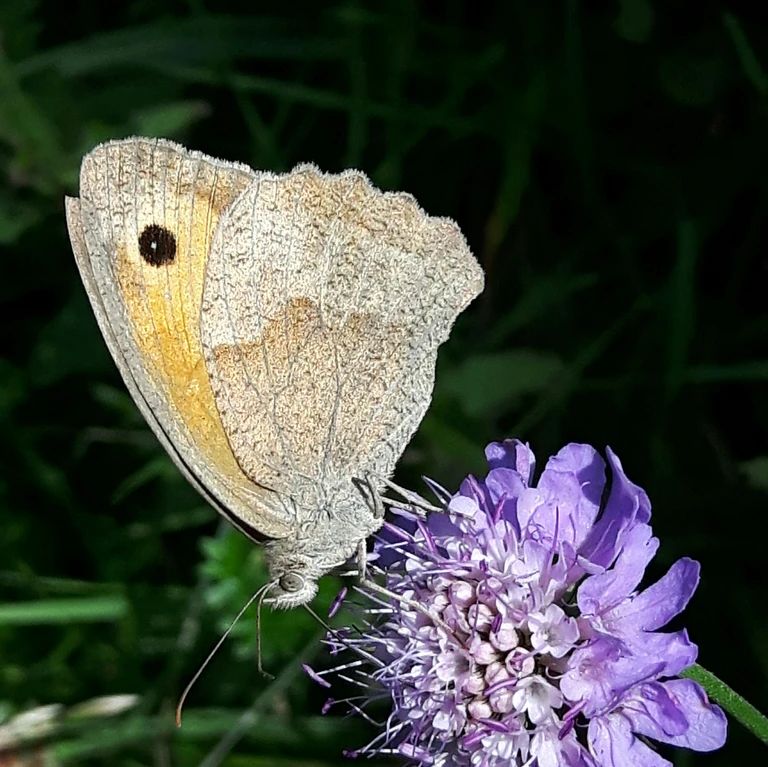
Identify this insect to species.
Maniola jurtina
